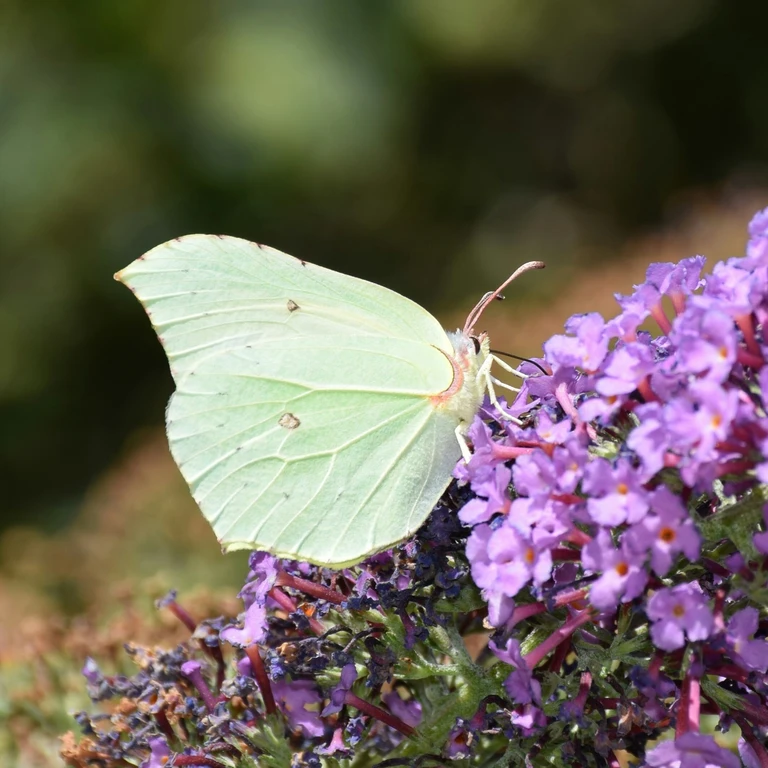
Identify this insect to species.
Gonepteryx rhamni
